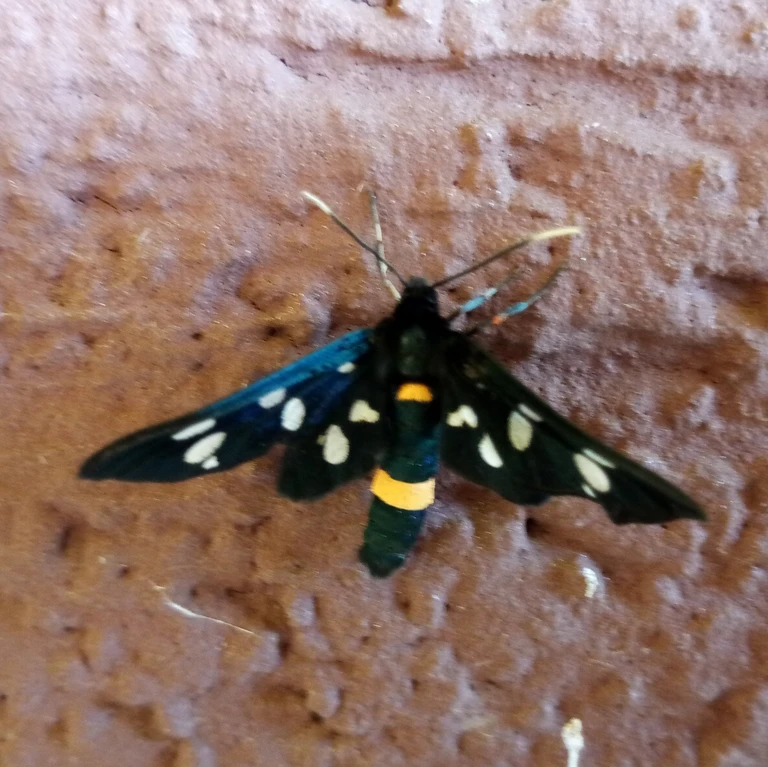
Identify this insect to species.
Amata phegea
